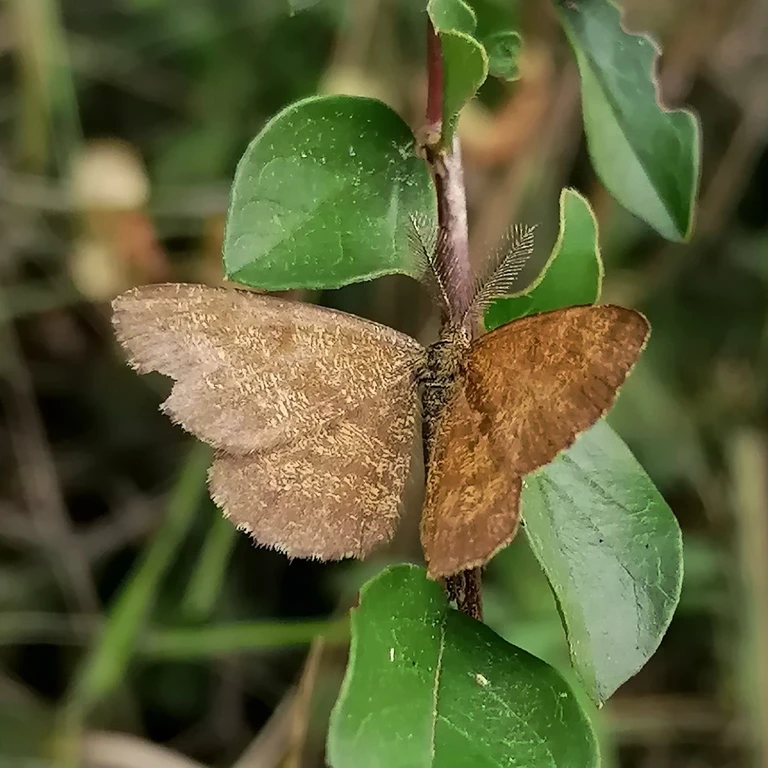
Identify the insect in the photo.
Ematurga atomaria
